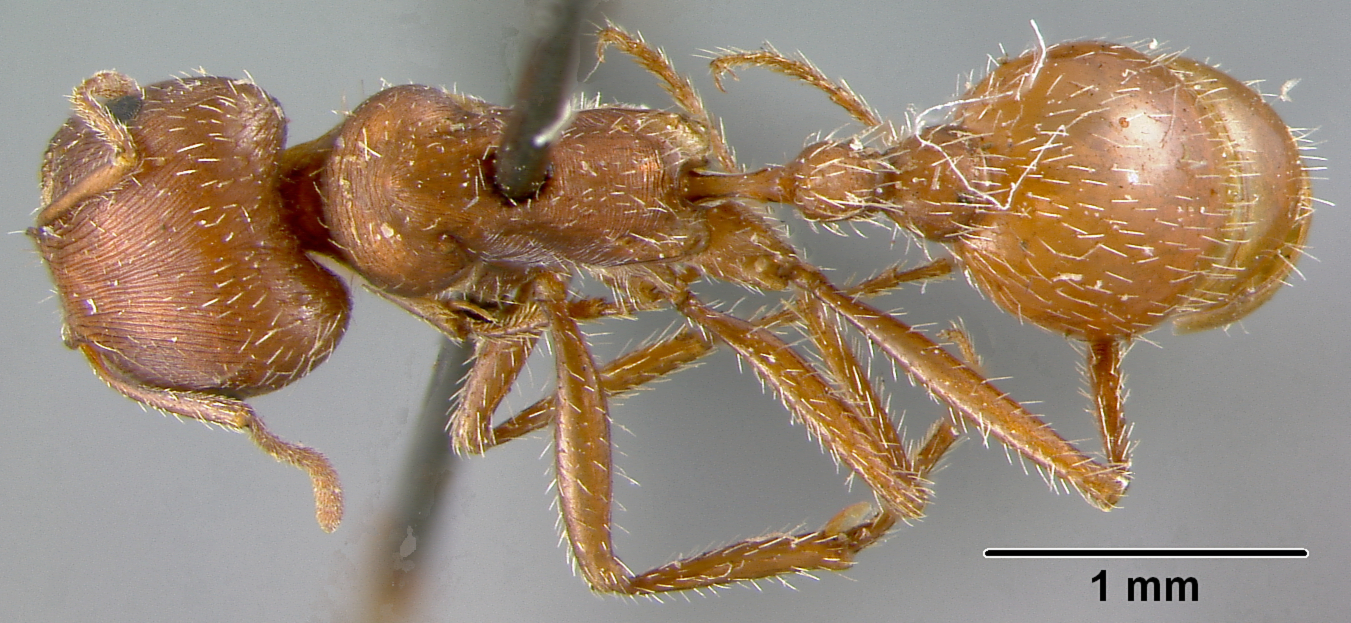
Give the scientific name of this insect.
Pogonomyrmex californicus
